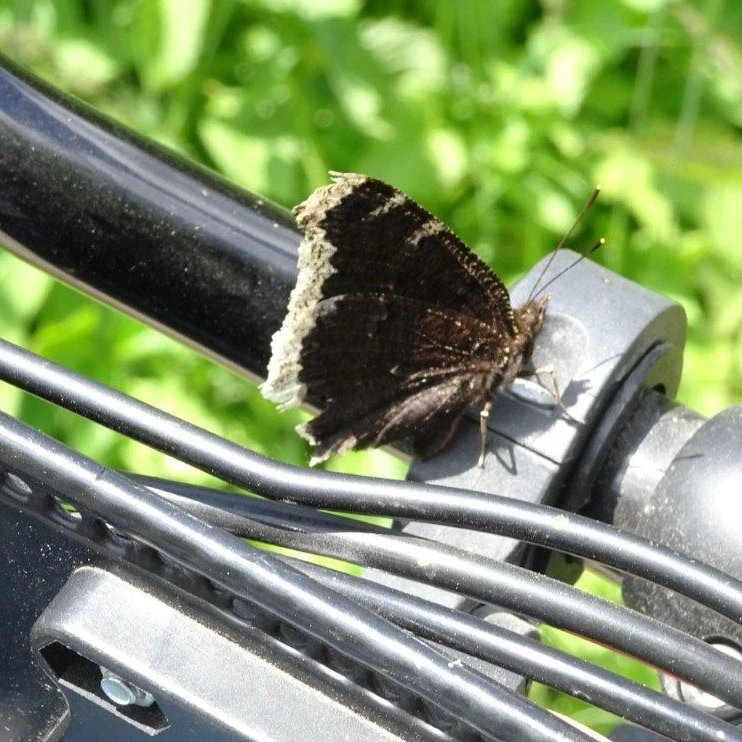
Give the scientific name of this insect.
Nymphalis antiopa
